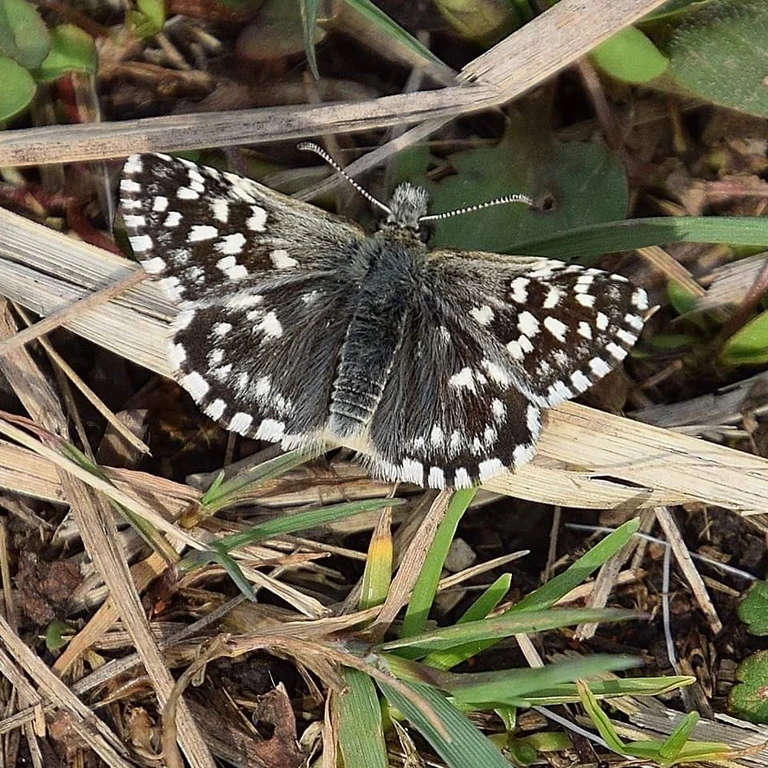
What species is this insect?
Pyrgus malvae
